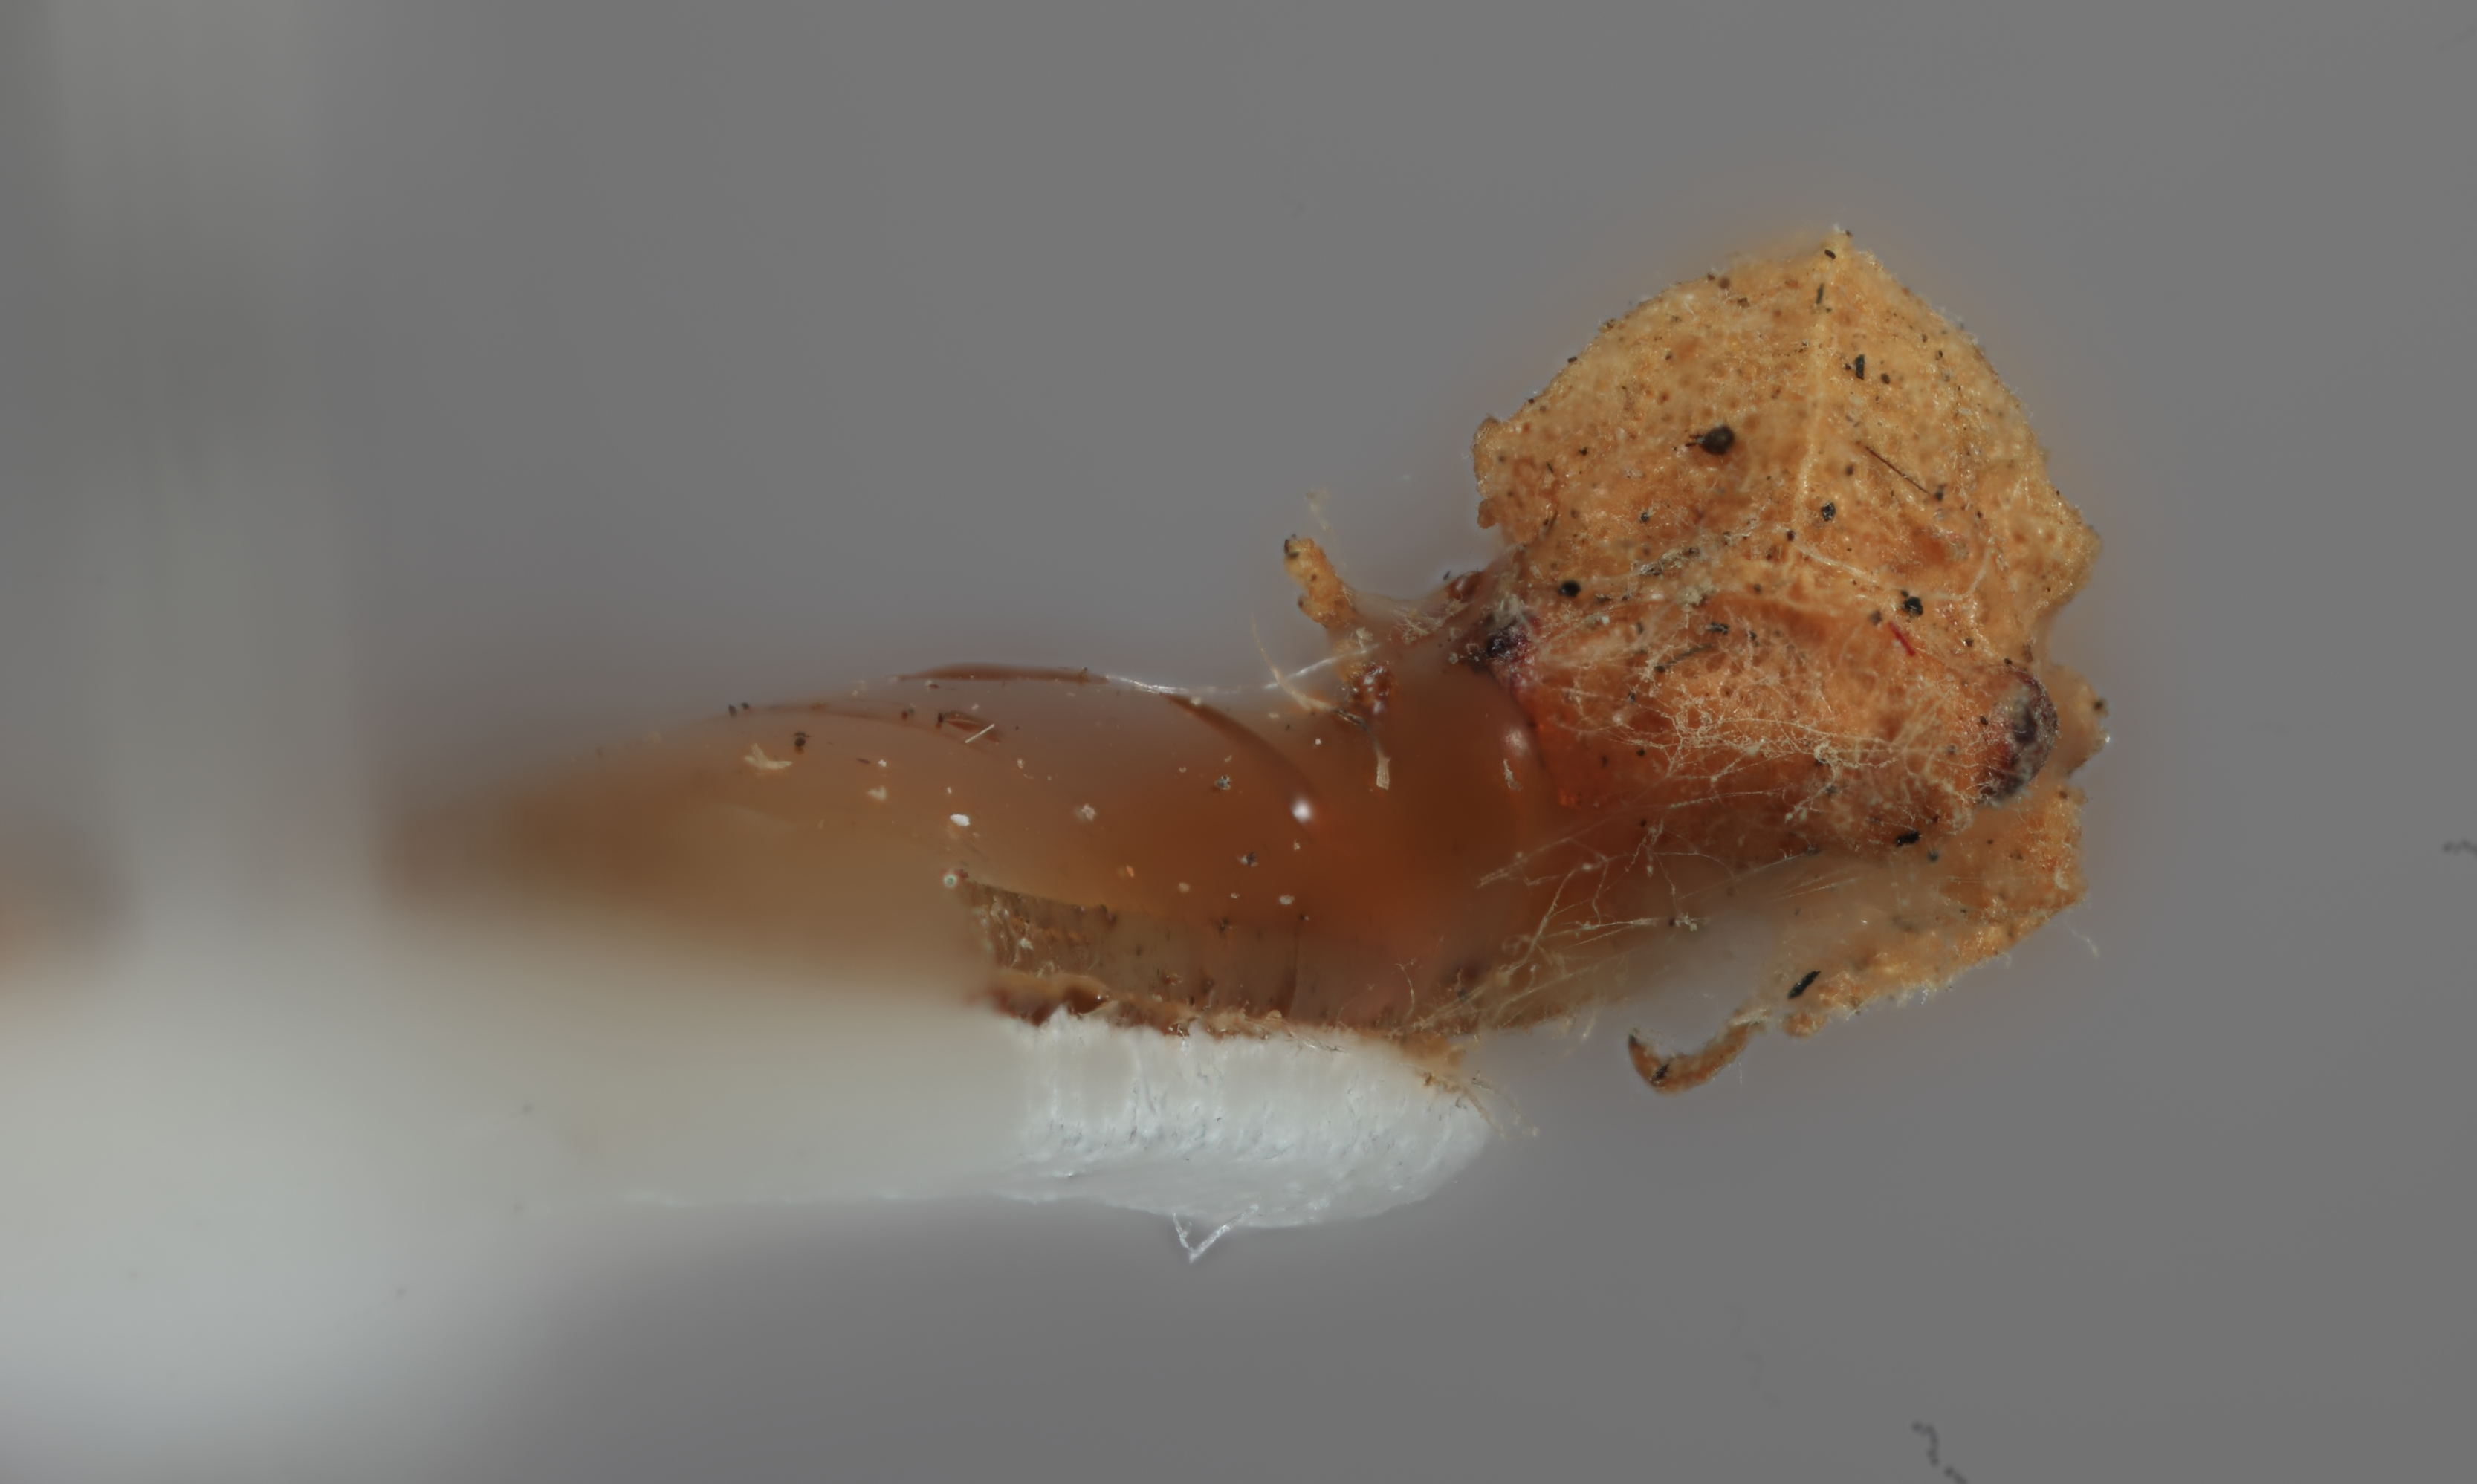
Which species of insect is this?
Tuberculocentrus solus
